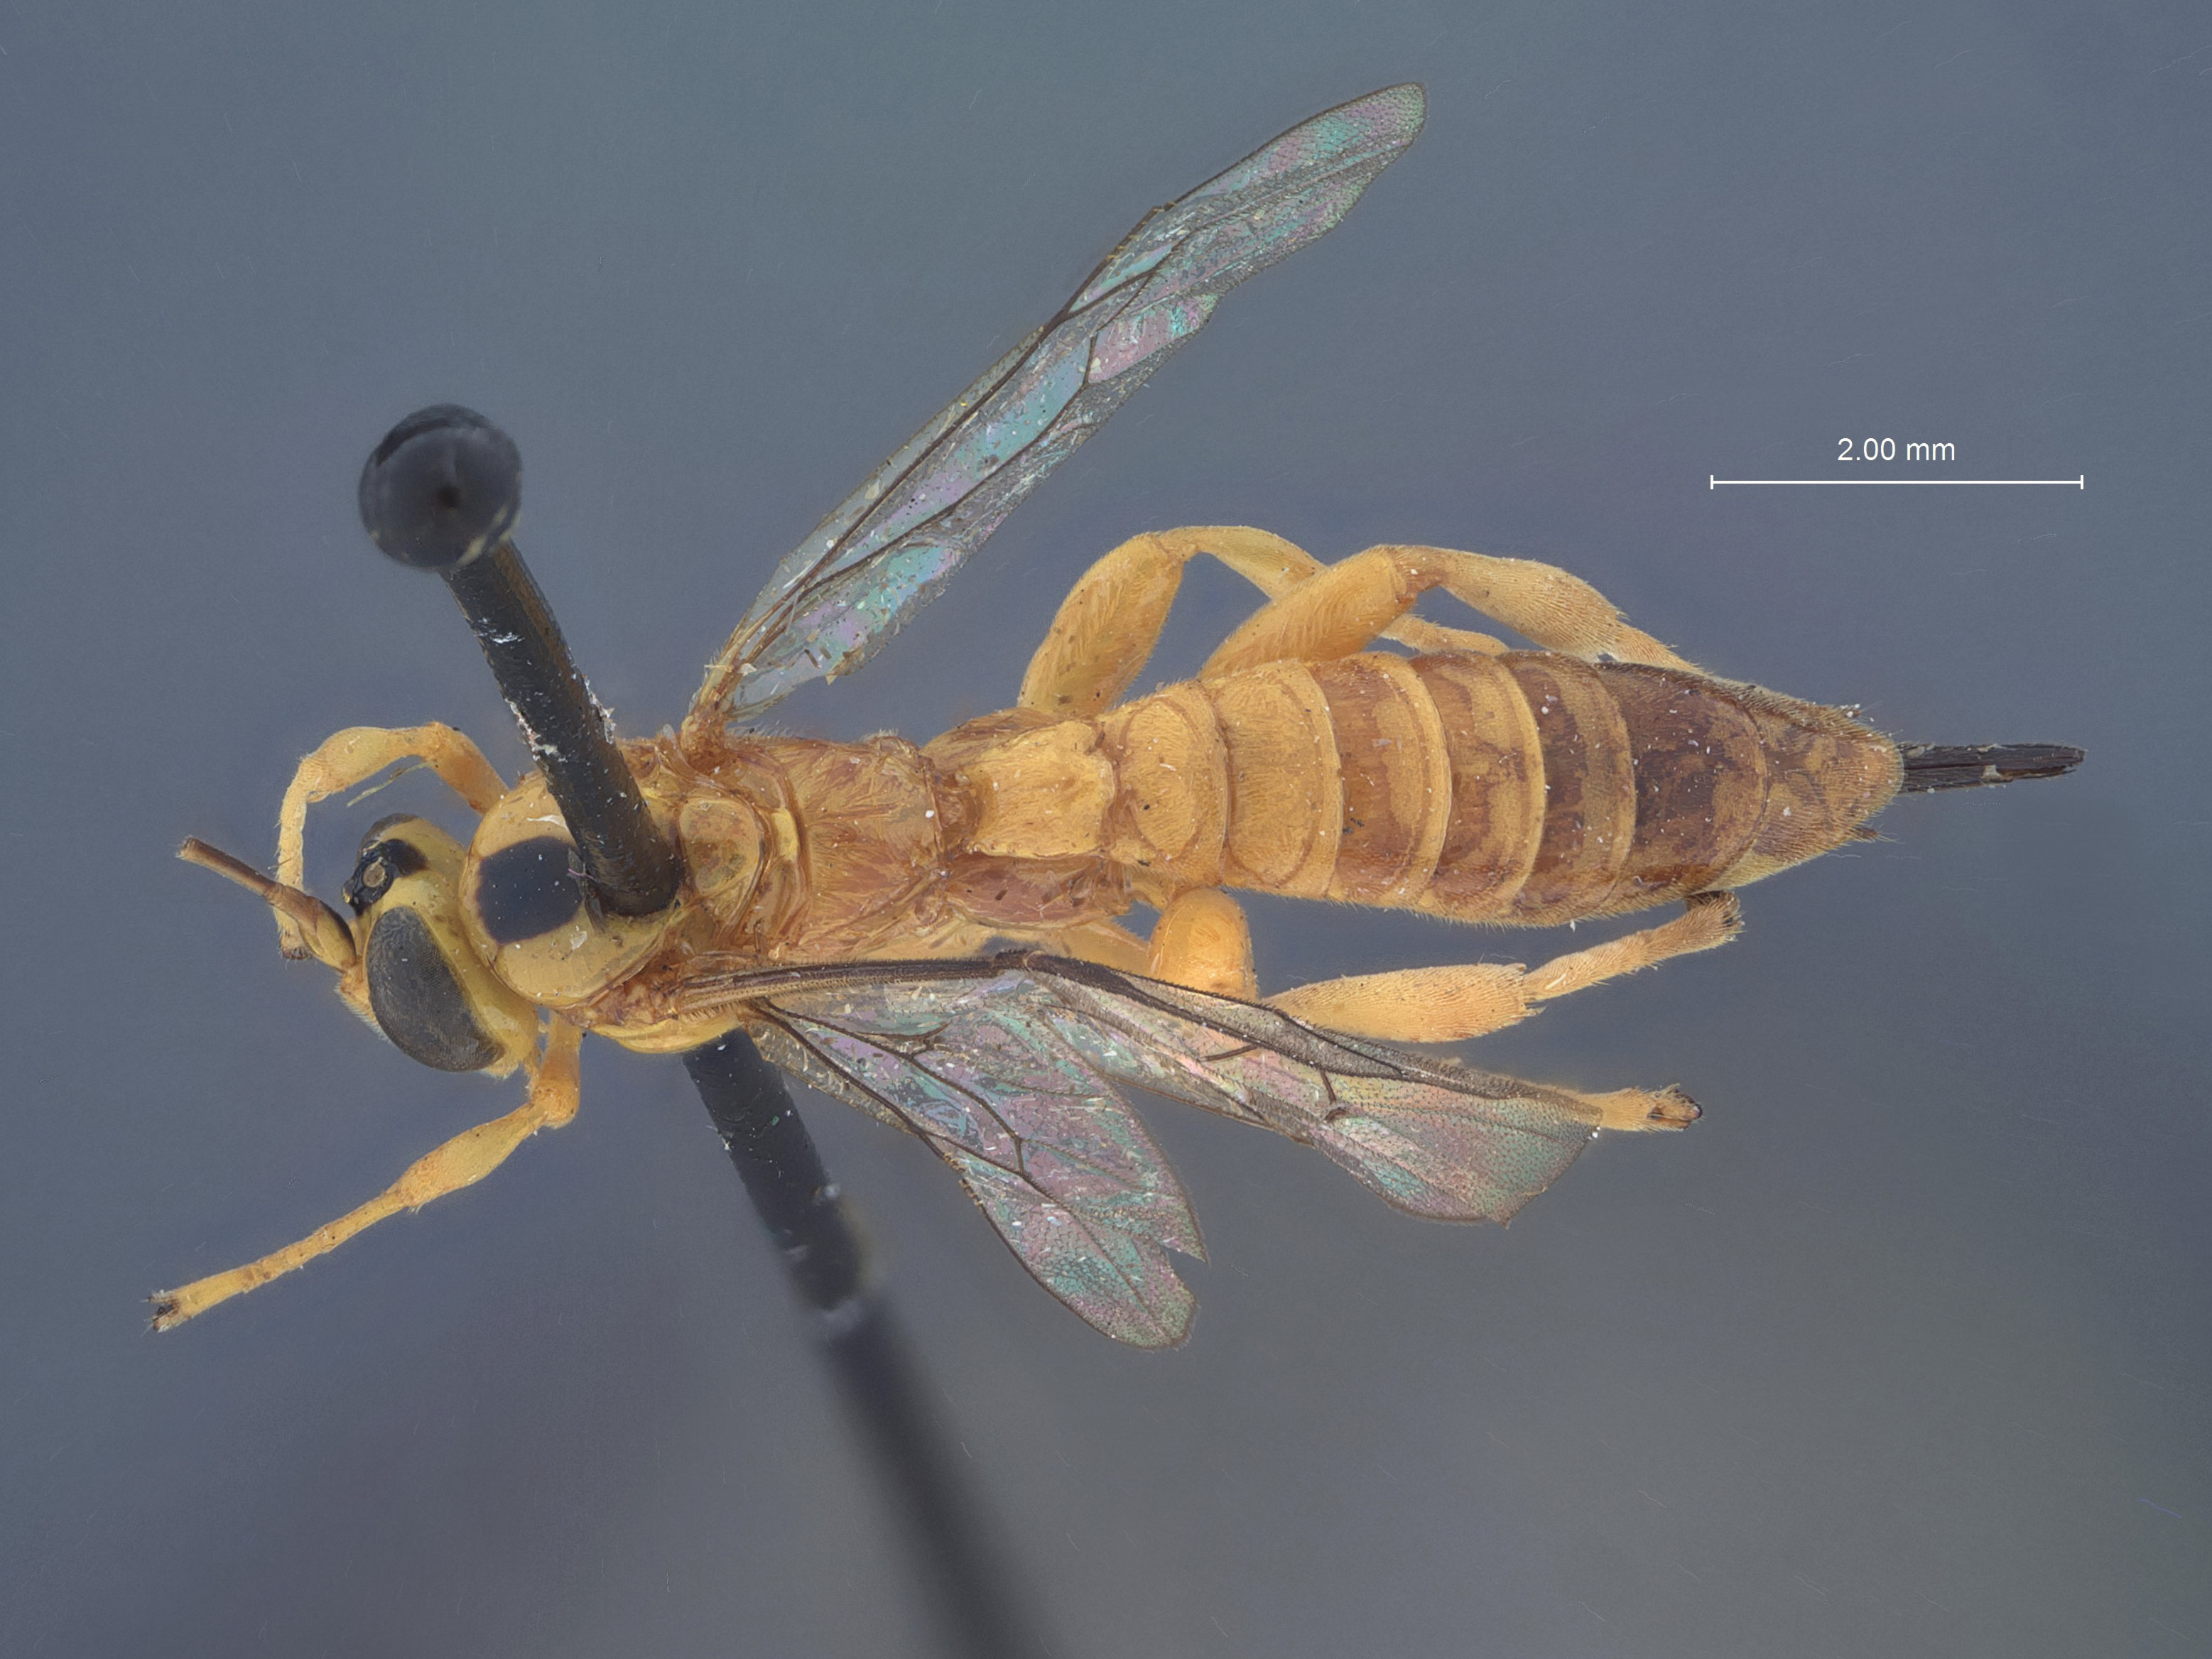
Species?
Xanthopimpla brevibasis
